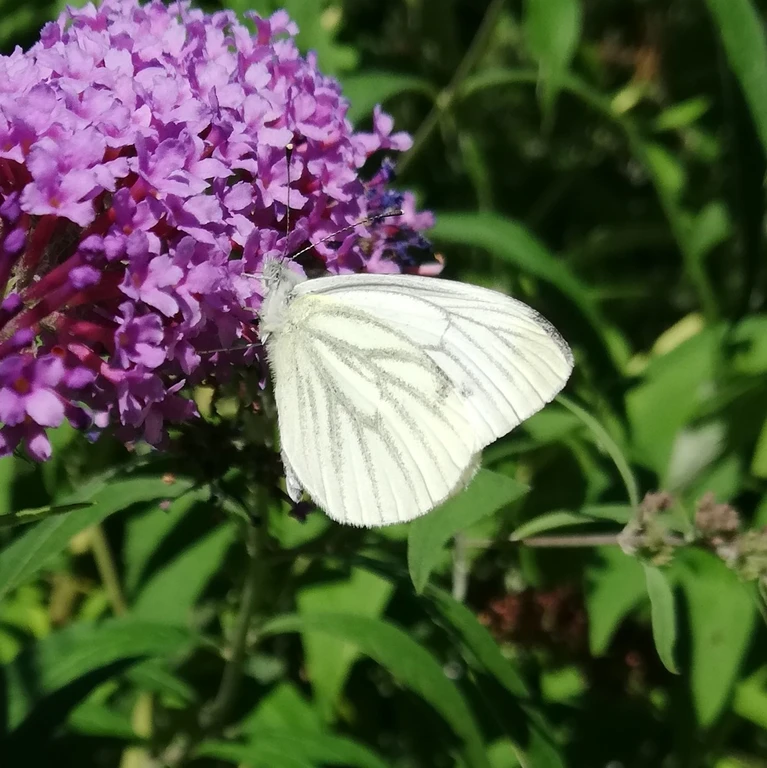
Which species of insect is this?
Pieris napi
